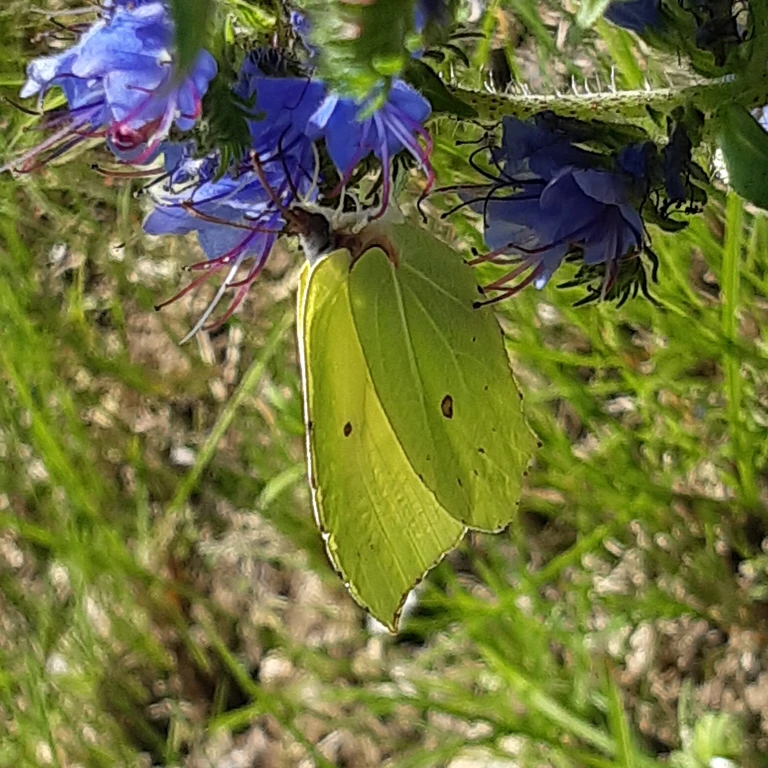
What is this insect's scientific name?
Gonepteryx rhamni
